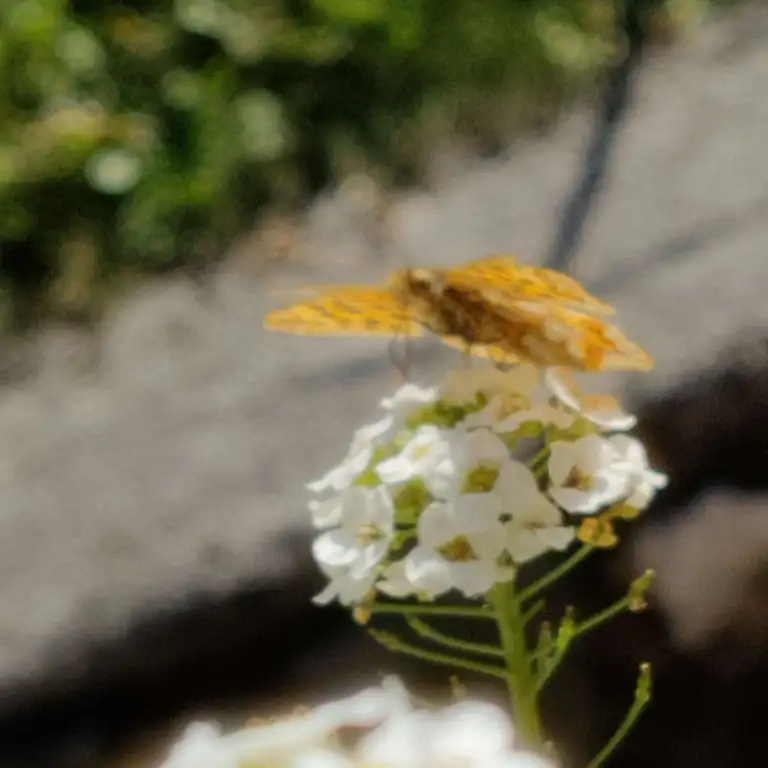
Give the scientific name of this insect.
Issoria lathonia
